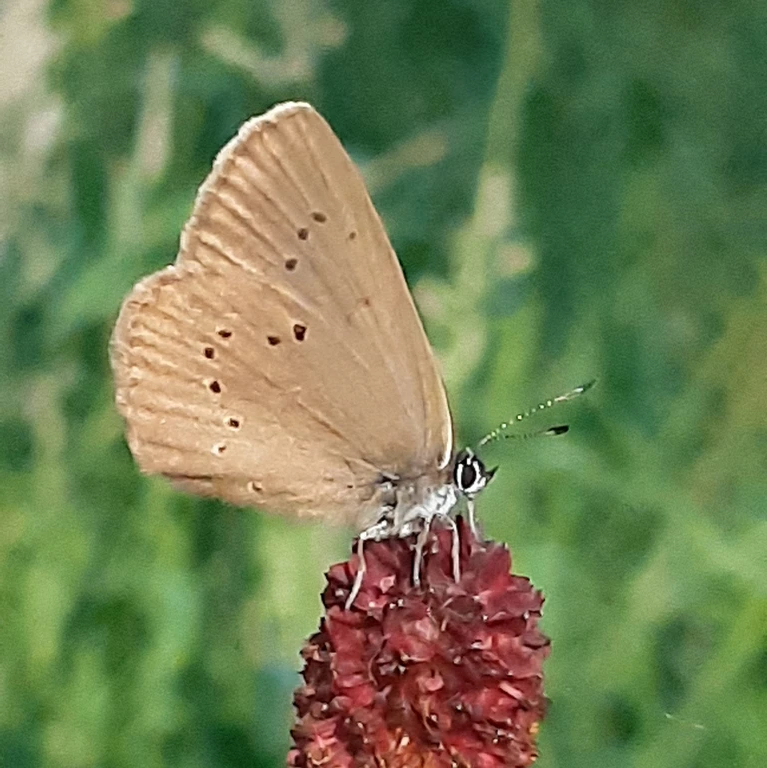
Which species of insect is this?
Phengaris nausithous (also Maculinea nausithous)
